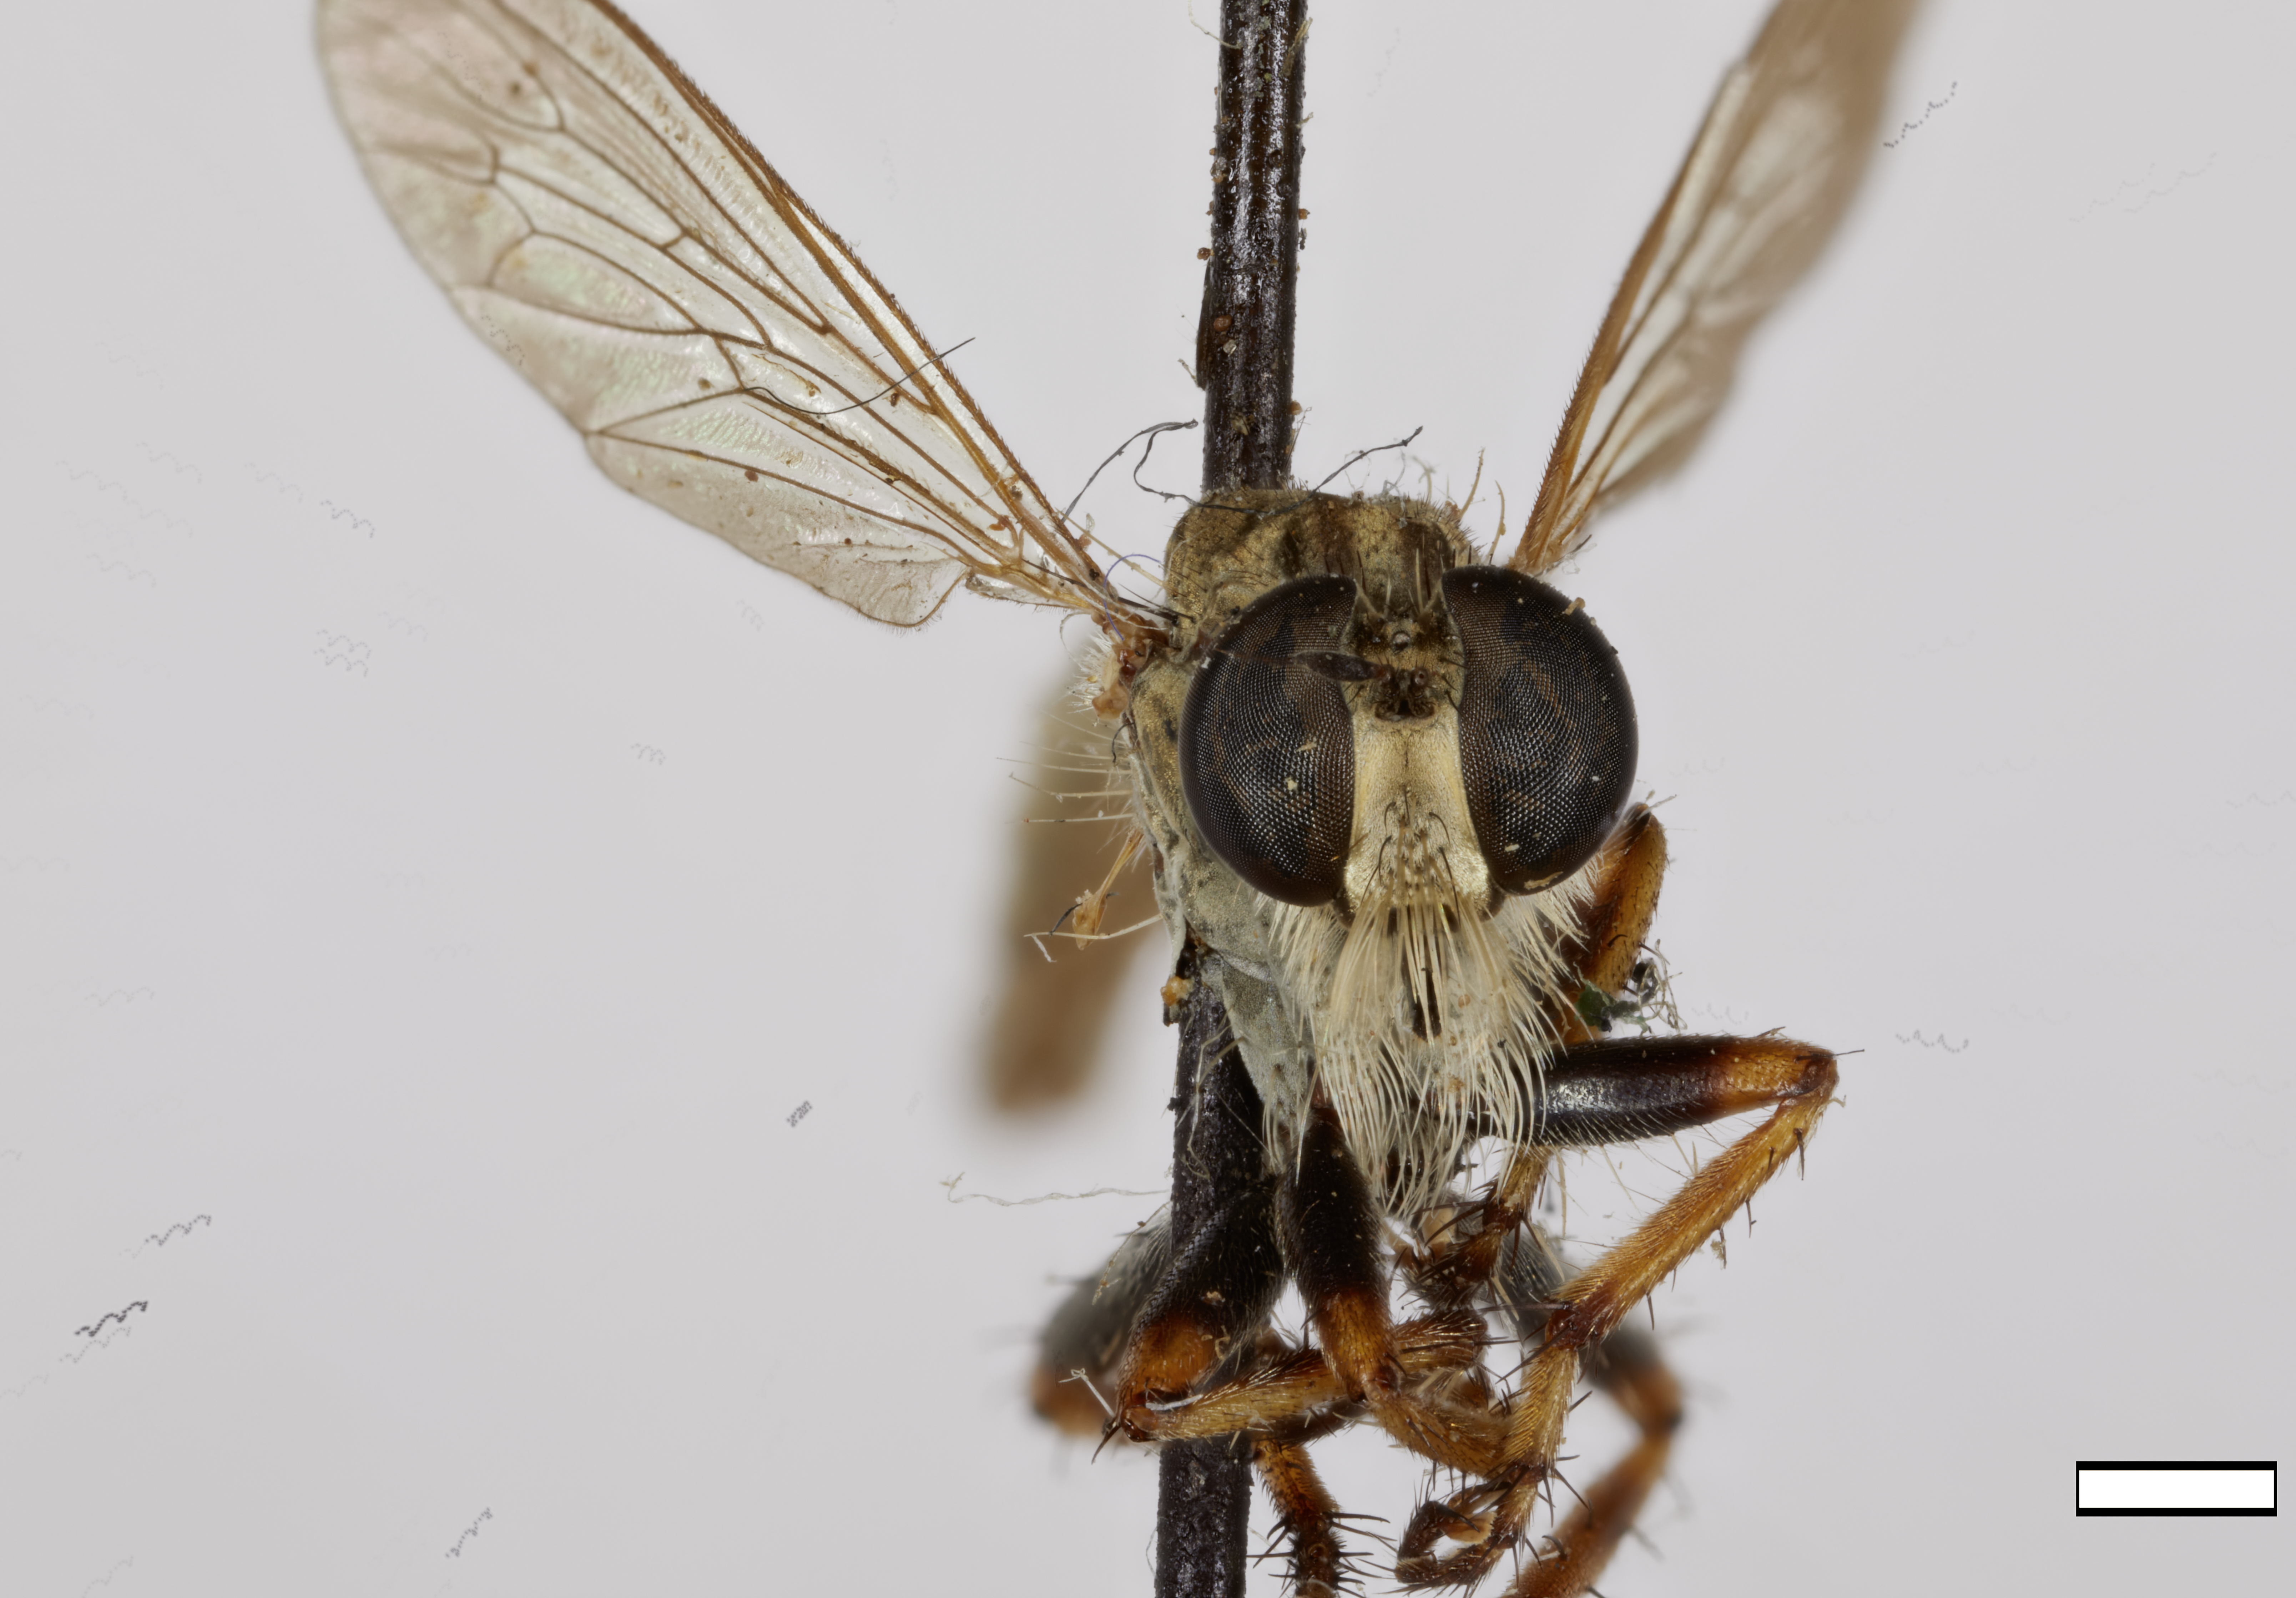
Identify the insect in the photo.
Asilus erythocnemius
